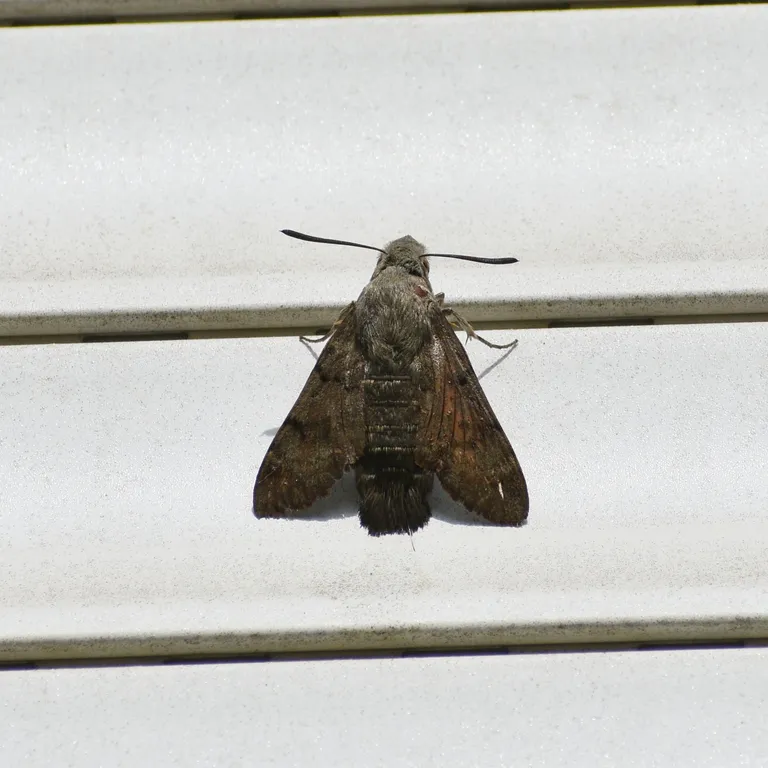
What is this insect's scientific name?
Macroglossum stellatarum
